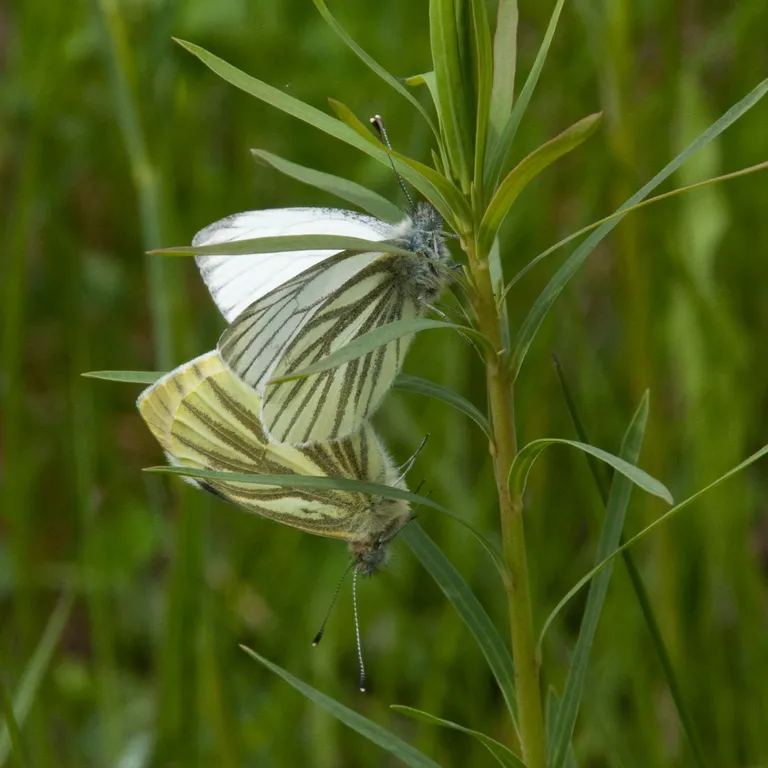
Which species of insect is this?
Pieris napi
